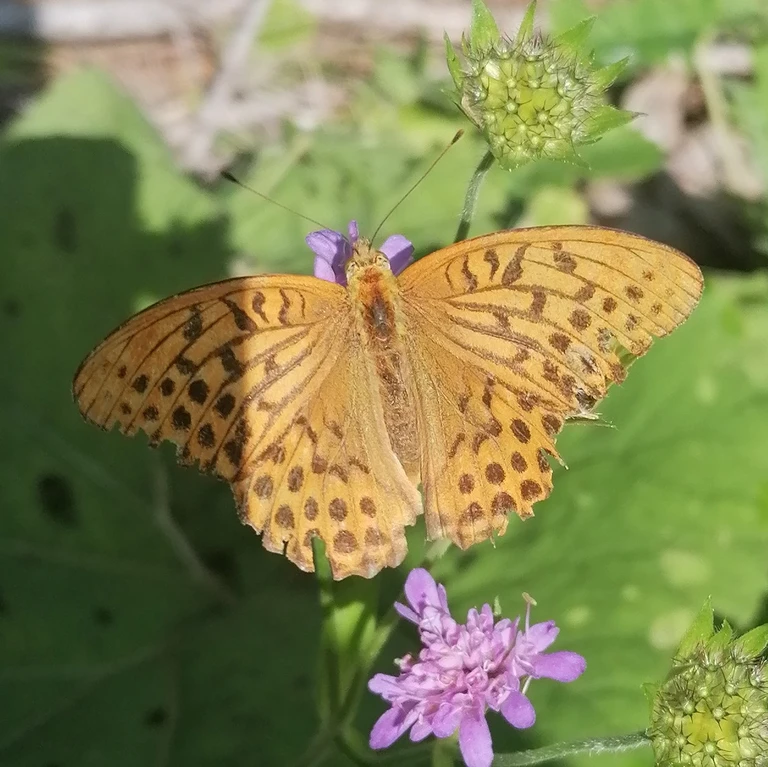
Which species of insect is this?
Argynnis paphia
